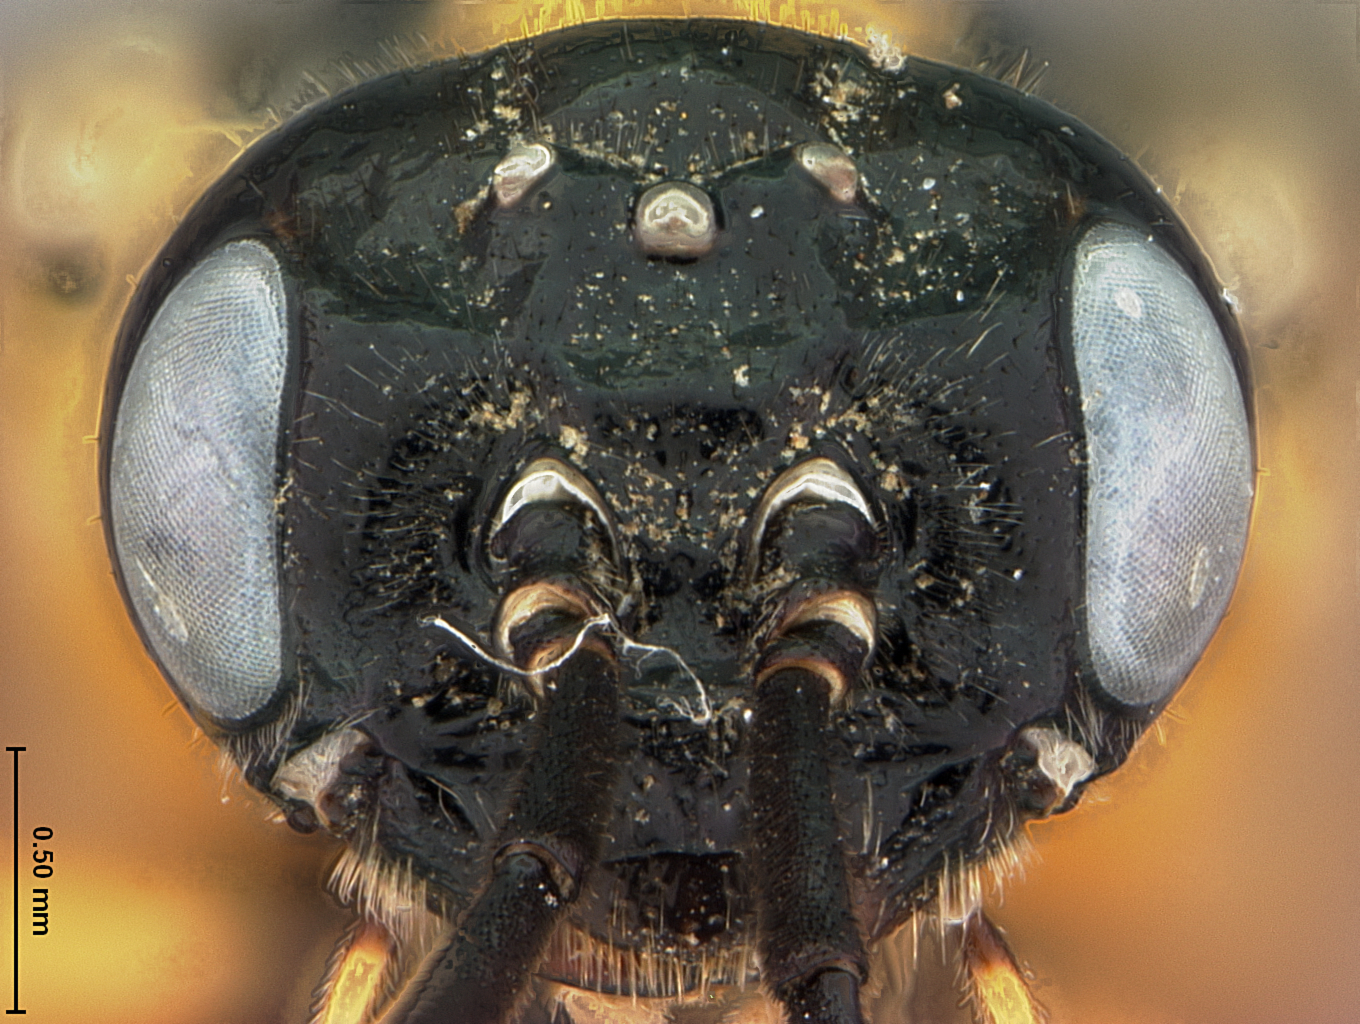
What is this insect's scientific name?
Susana annulata
